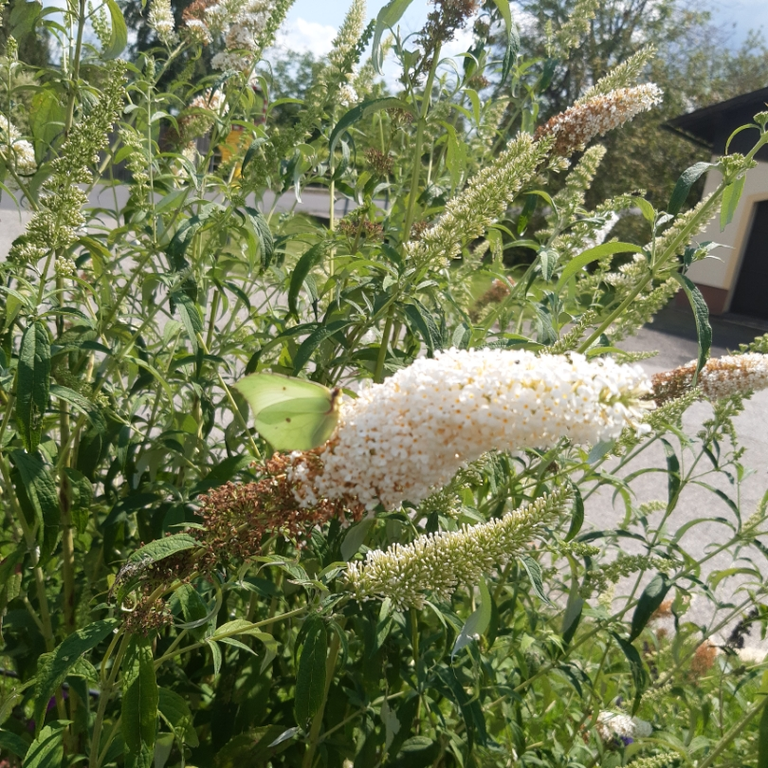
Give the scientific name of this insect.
Gonepteryx rhamni
